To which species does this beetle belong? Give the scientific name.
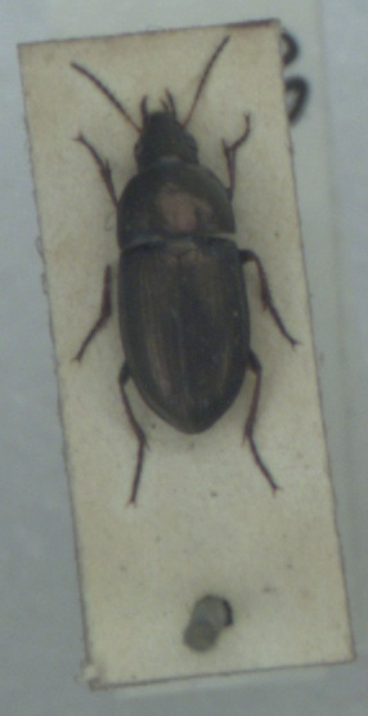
Amara aenea
